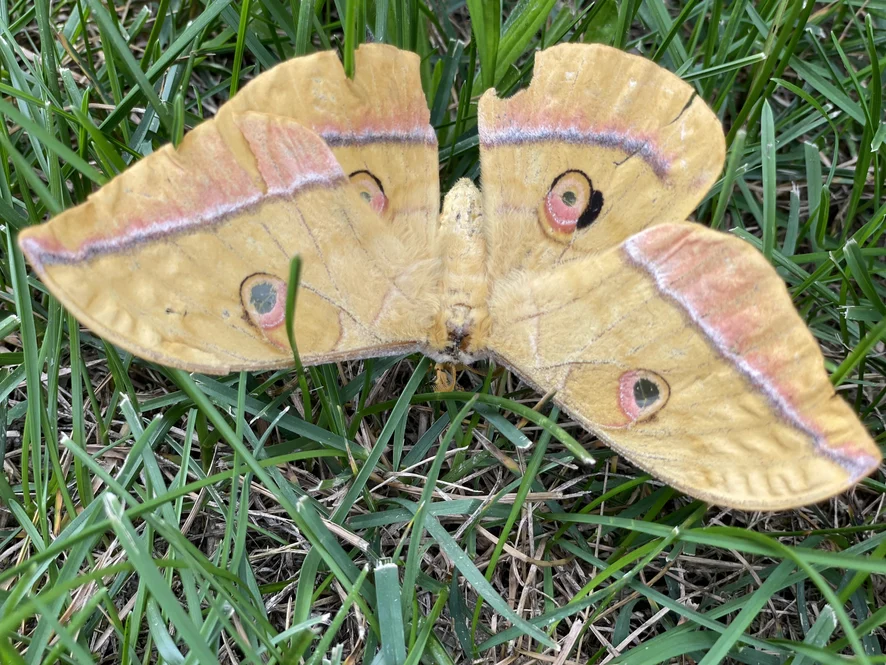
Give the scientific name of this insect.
Antheraea yamamai
